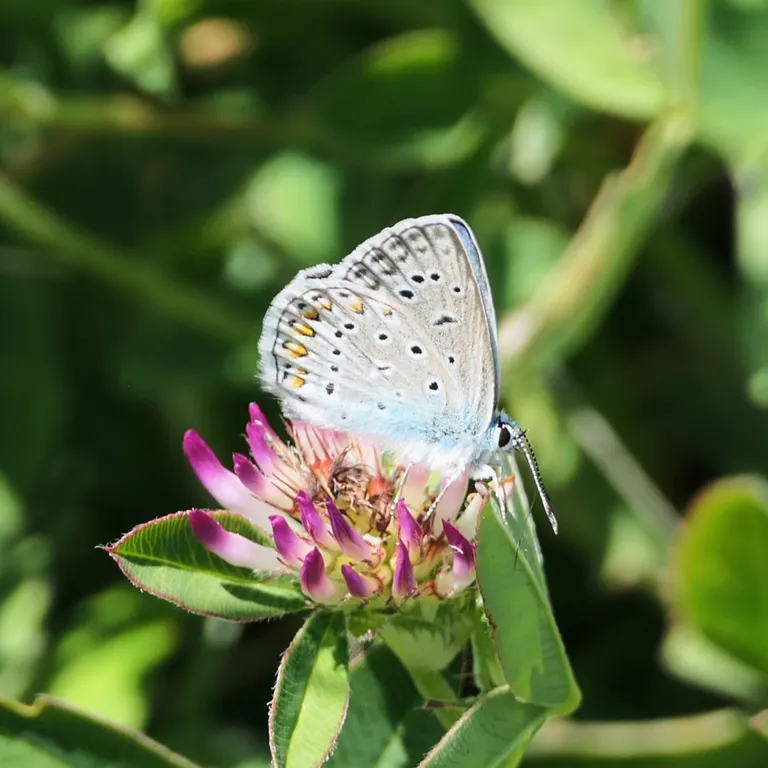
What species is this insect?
Polyommatus icarus
